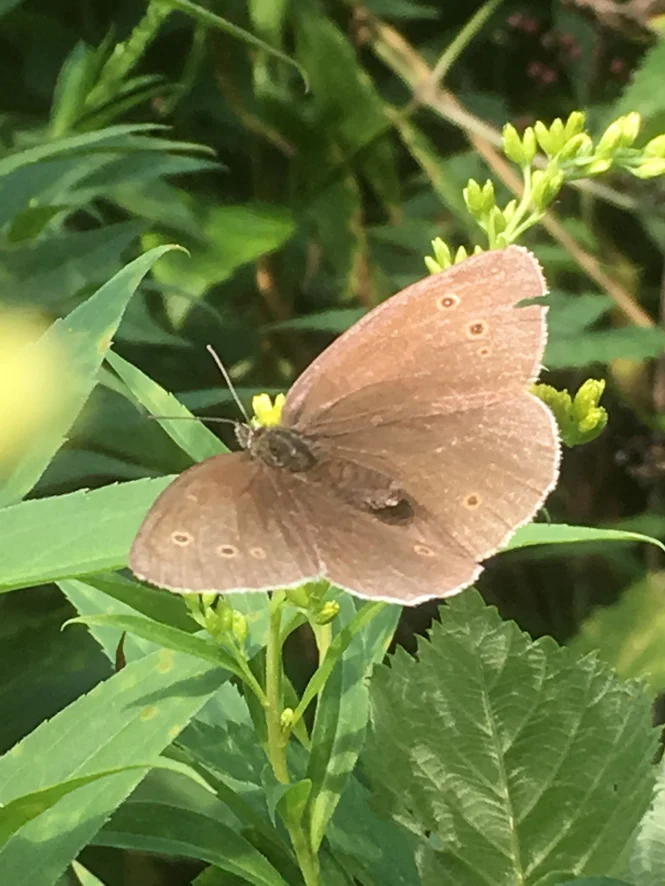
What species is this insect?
Aphantopus hyperantus
